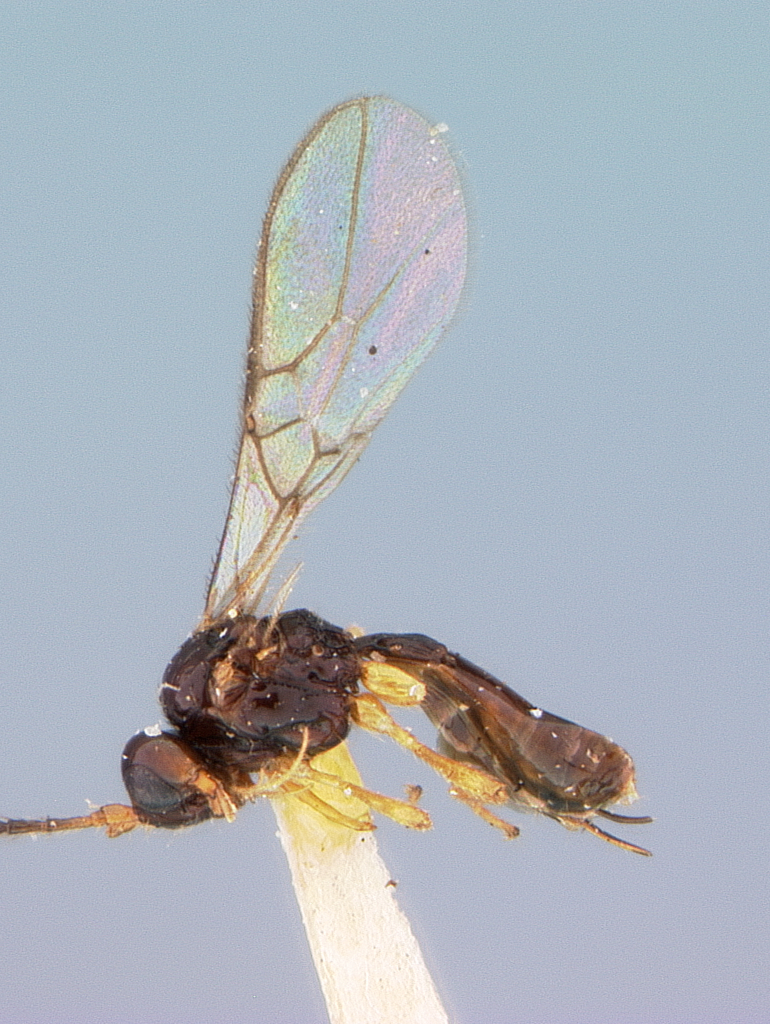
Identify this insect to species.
Aspilota spiracularis
